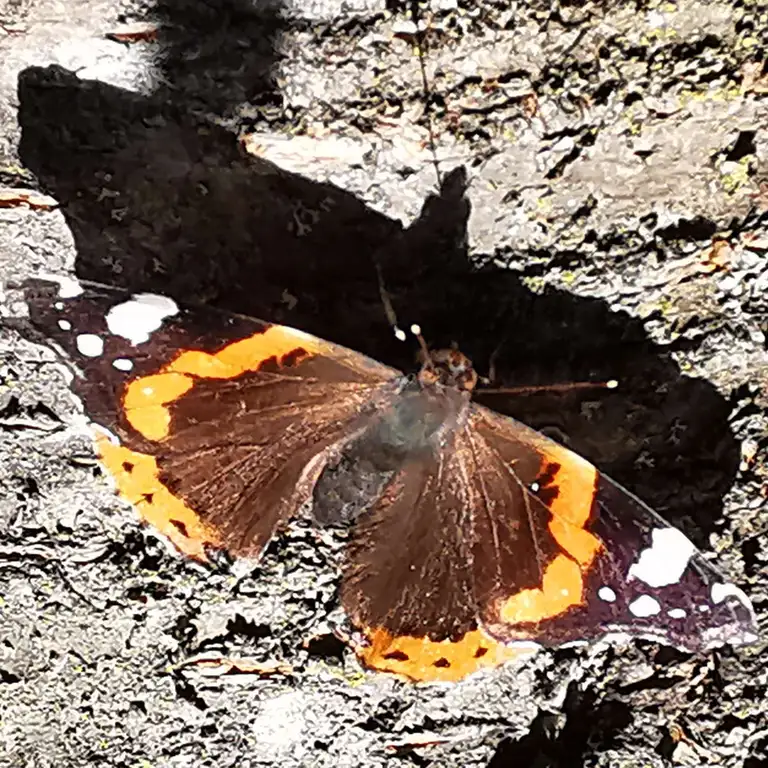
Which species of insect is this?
Vanessa atalanta
